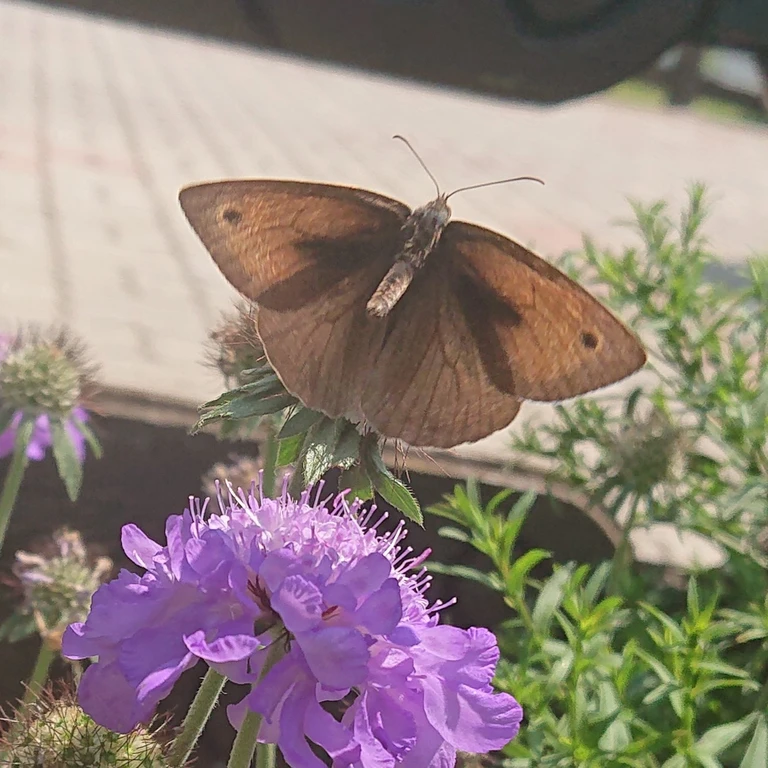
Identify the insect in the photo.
Maniola jurtina
